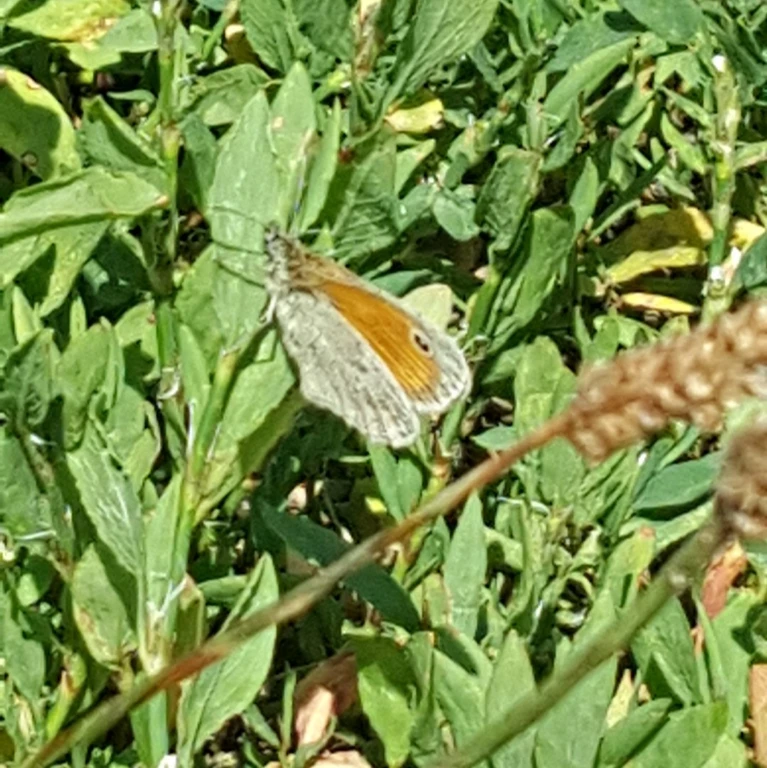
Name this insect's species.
Coenonympha pamphilus
